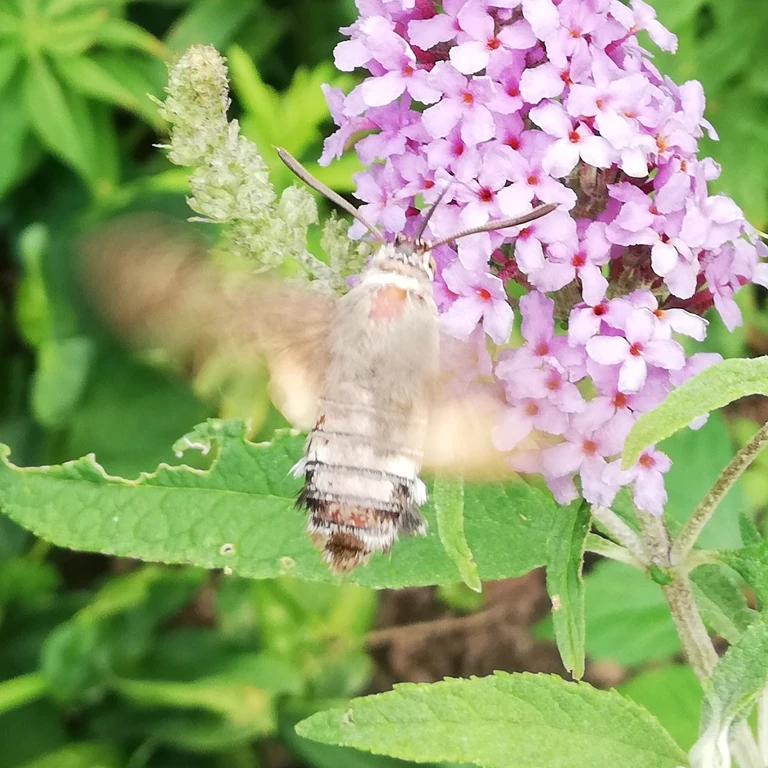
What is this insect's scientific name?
Macroglossum stellatarum
